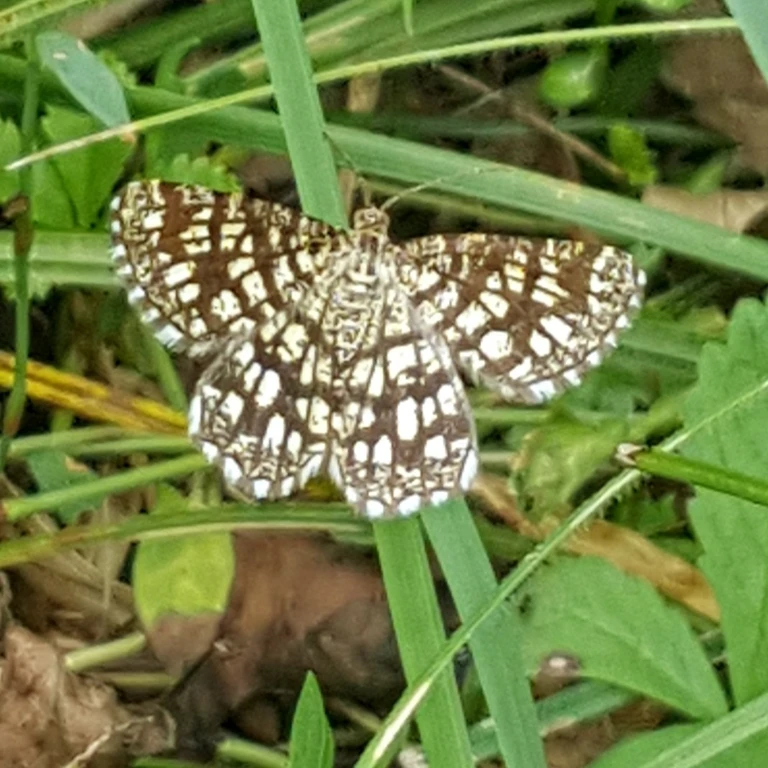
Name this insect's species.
Chiasmia clathrata
